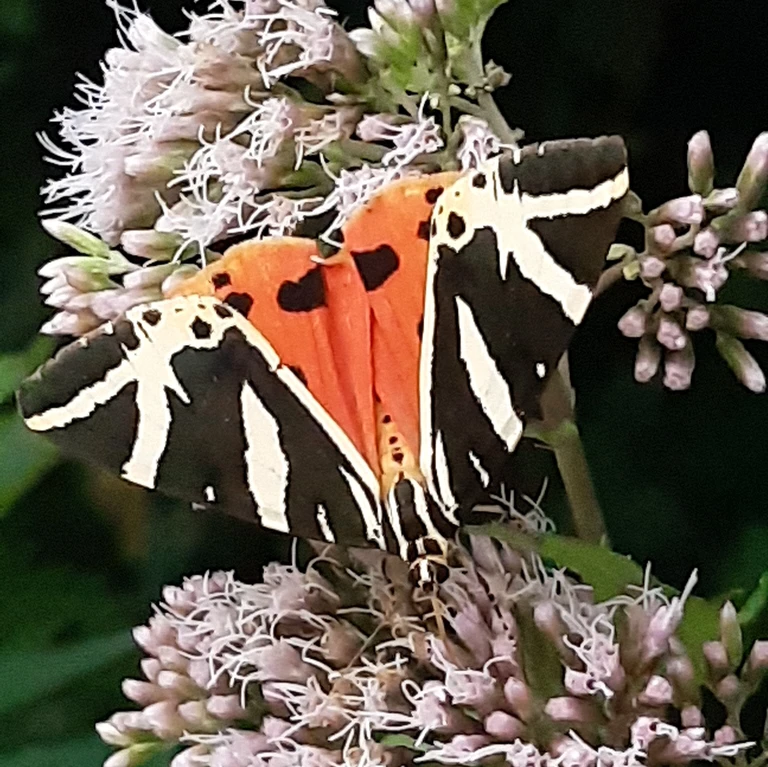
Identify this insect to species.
Euplagia quadripunctaria
